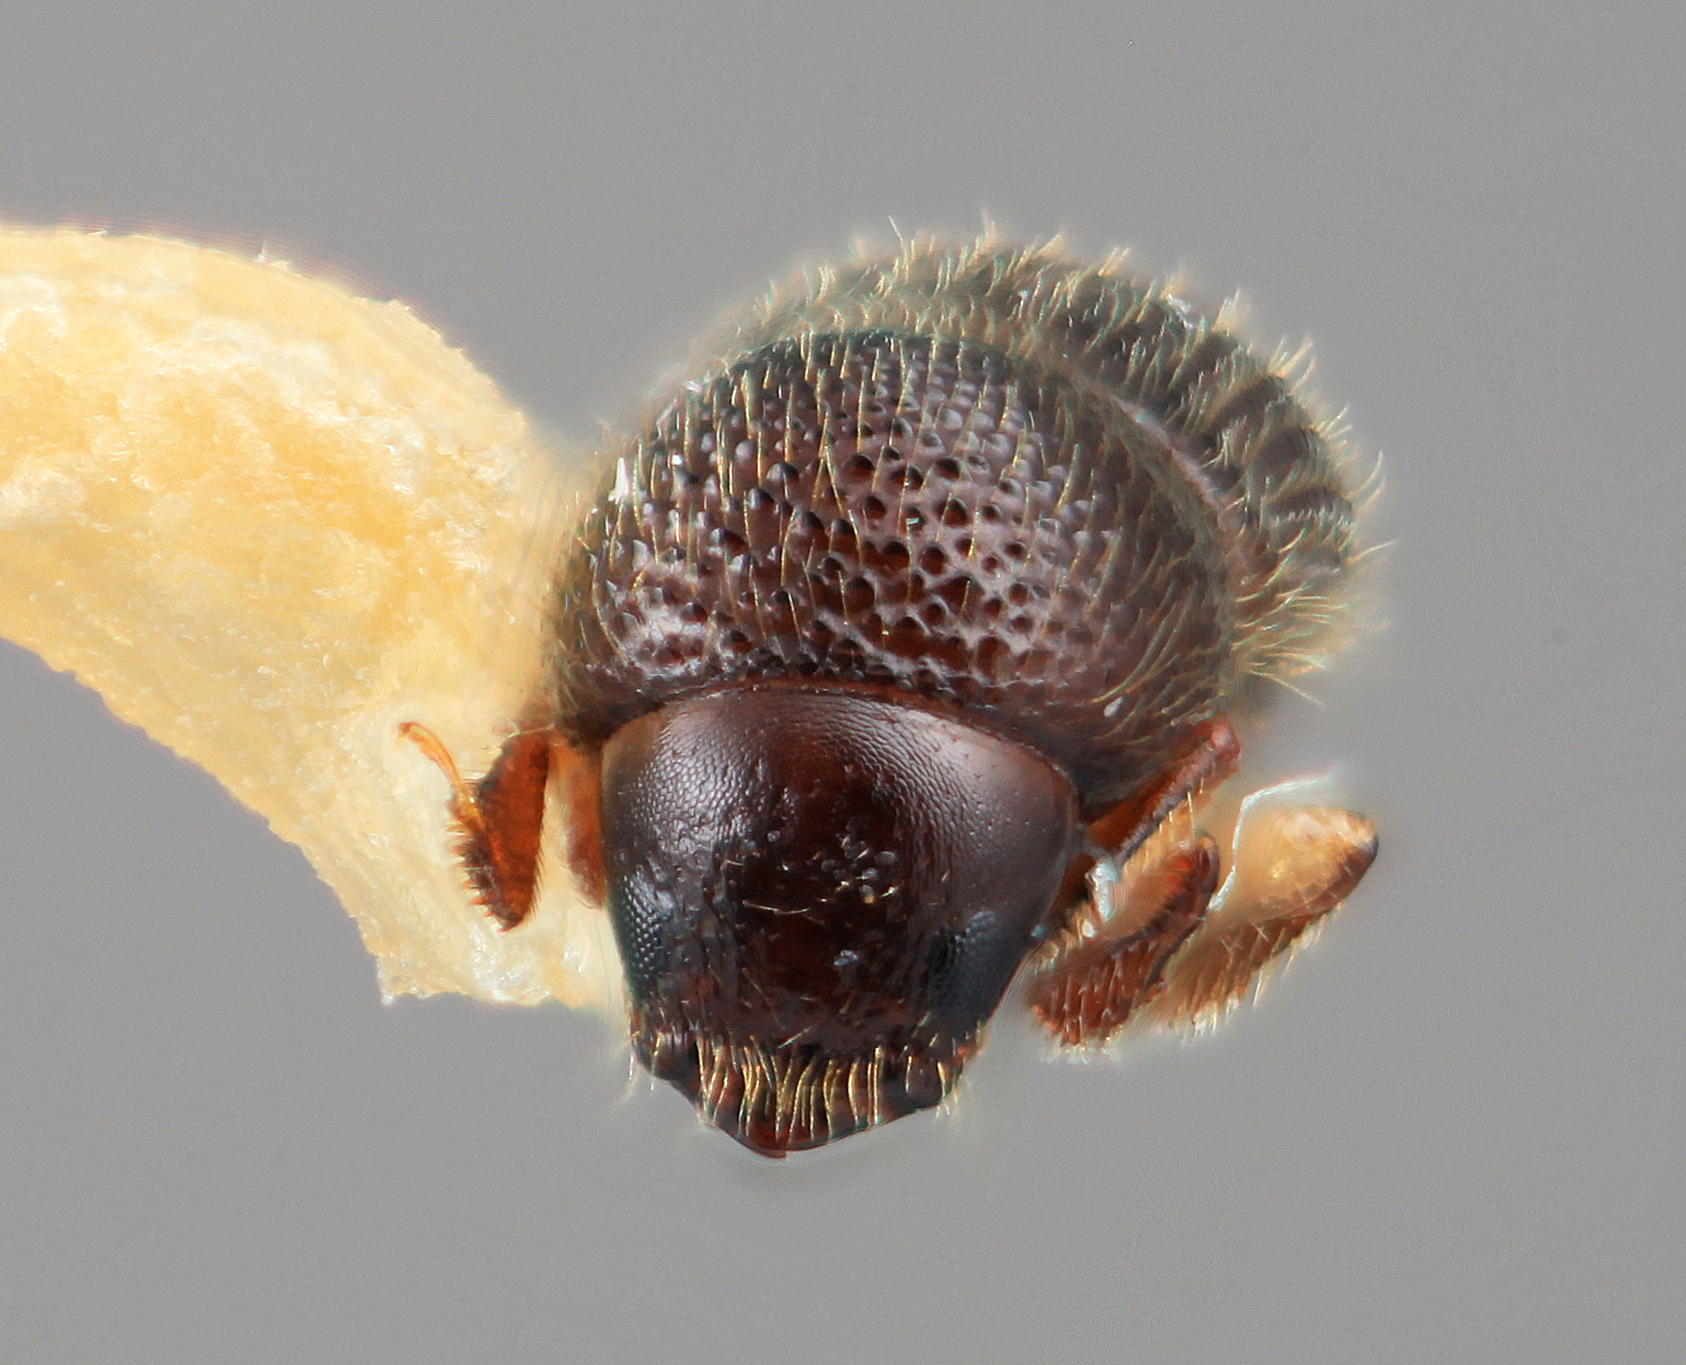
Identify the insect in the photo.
Ambrosiodmus paucus
